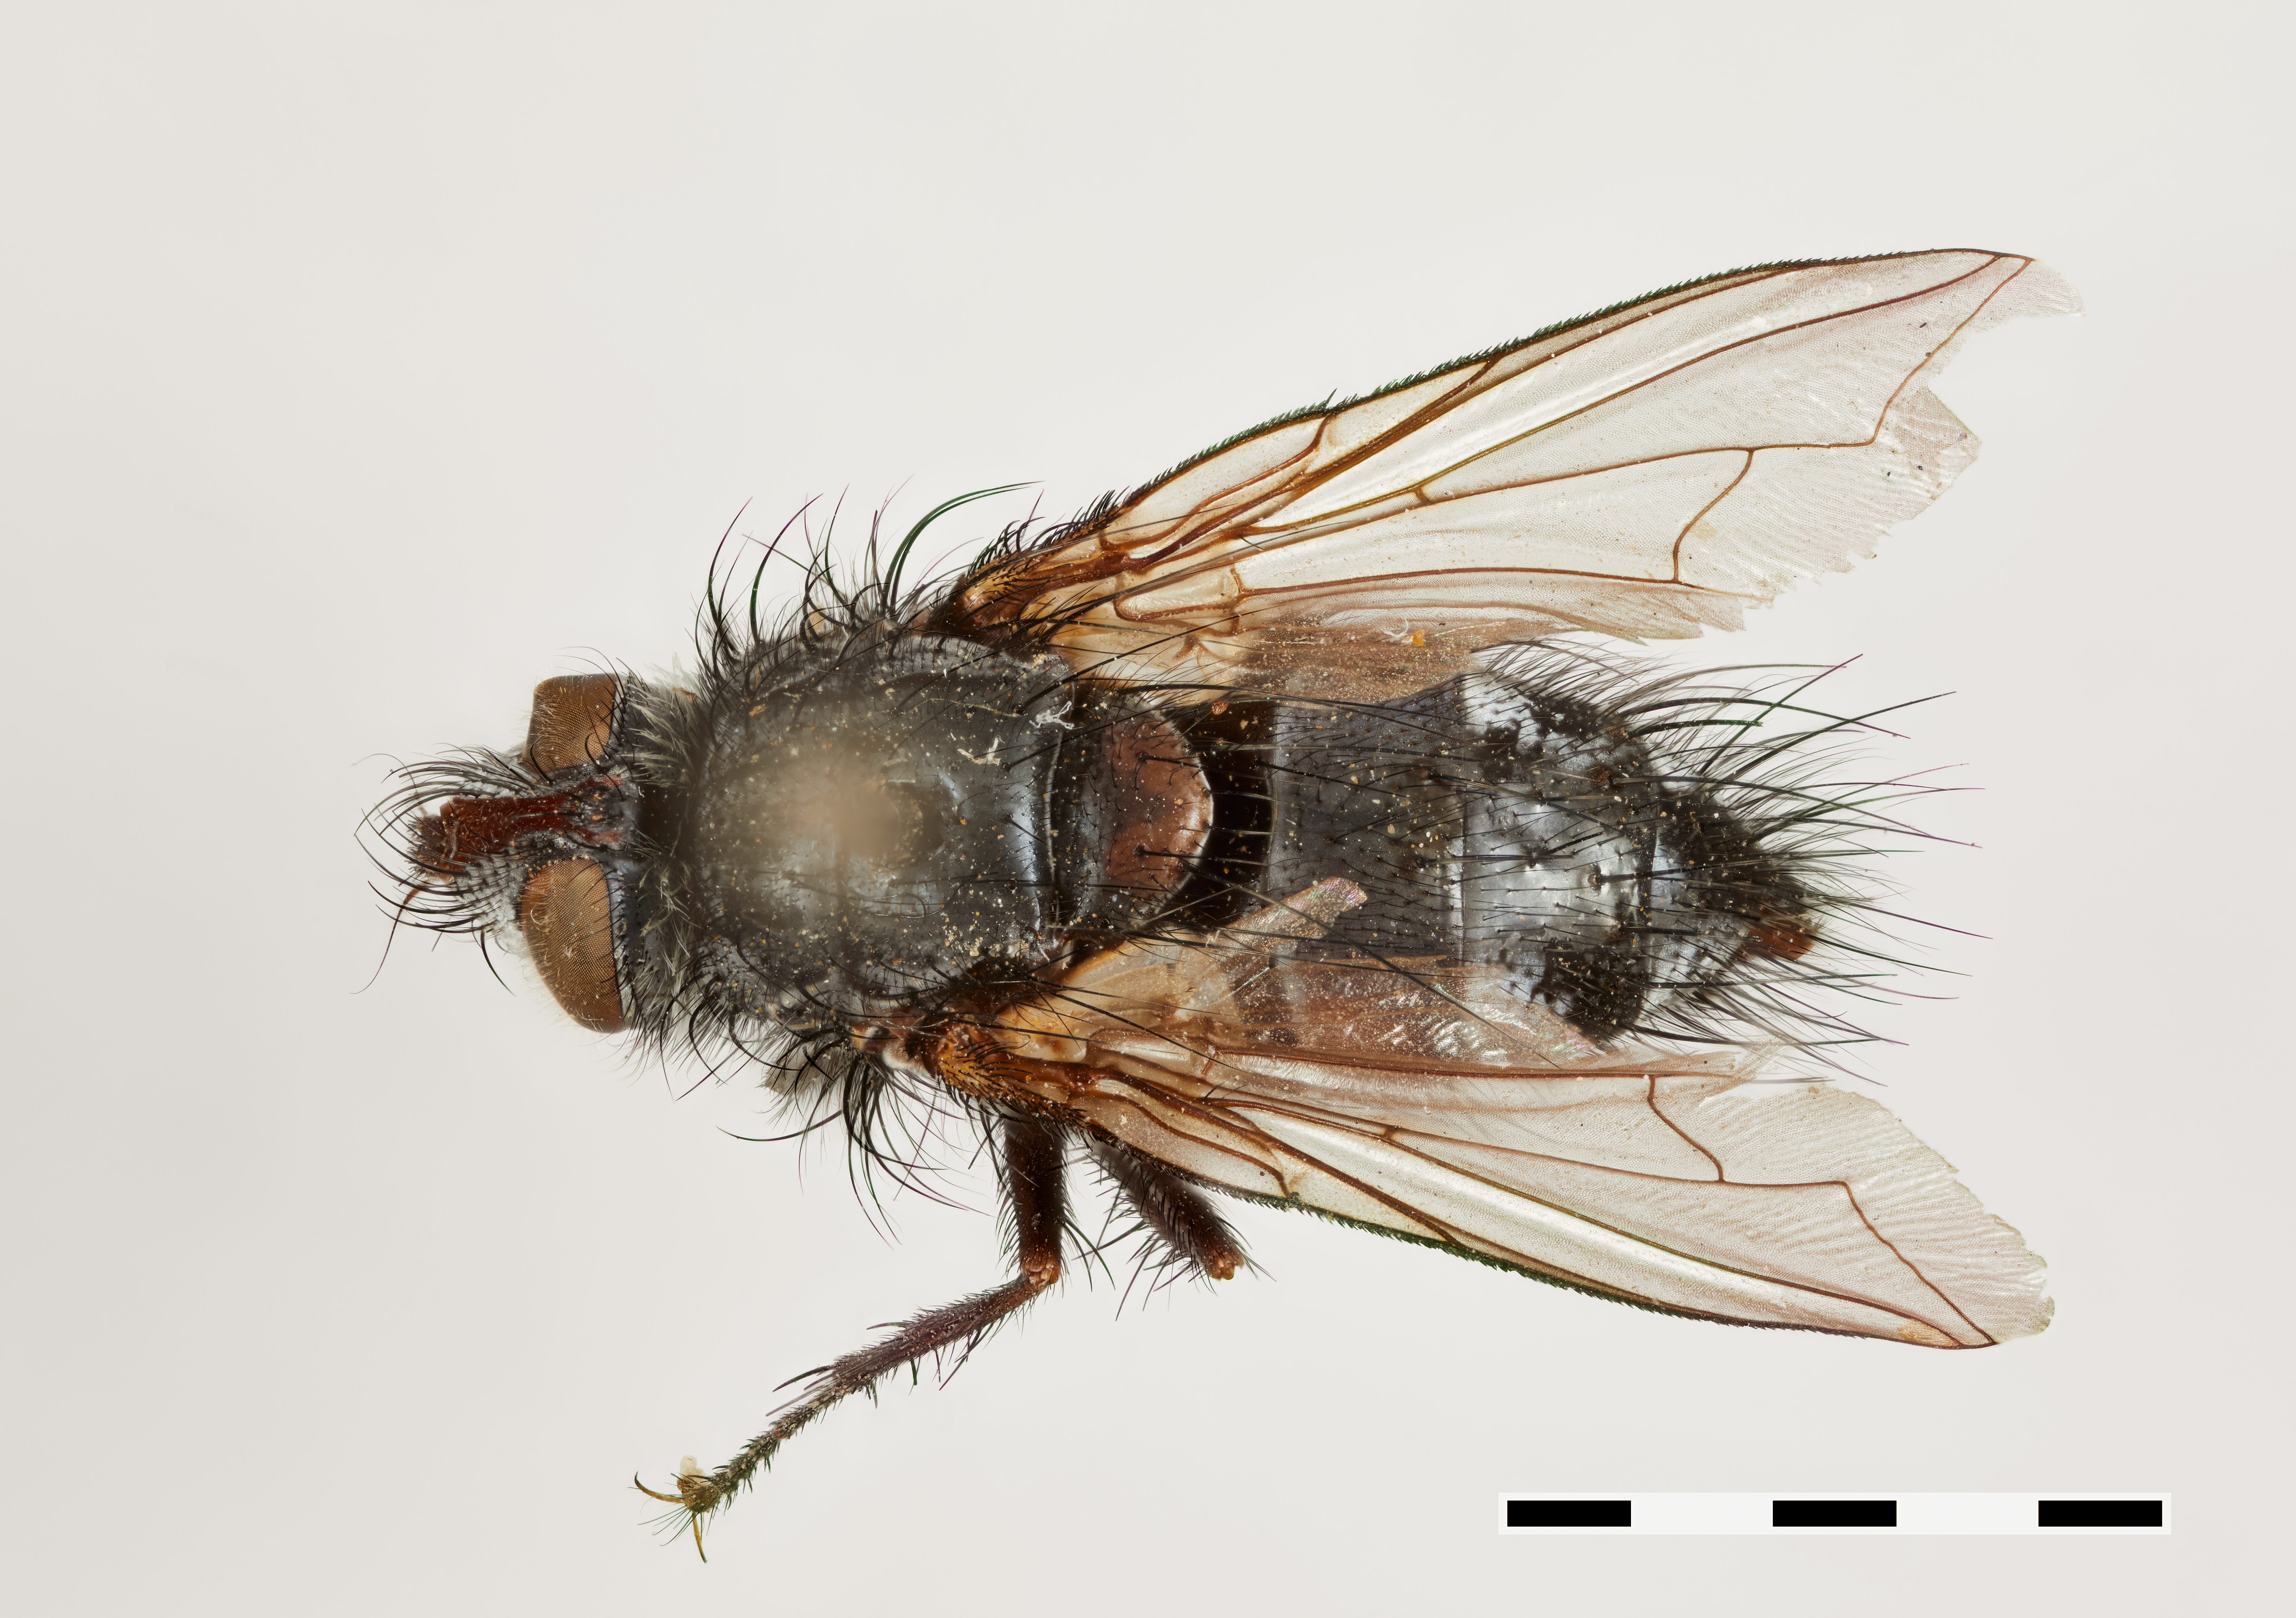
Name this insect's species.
Phorocera silvatica
